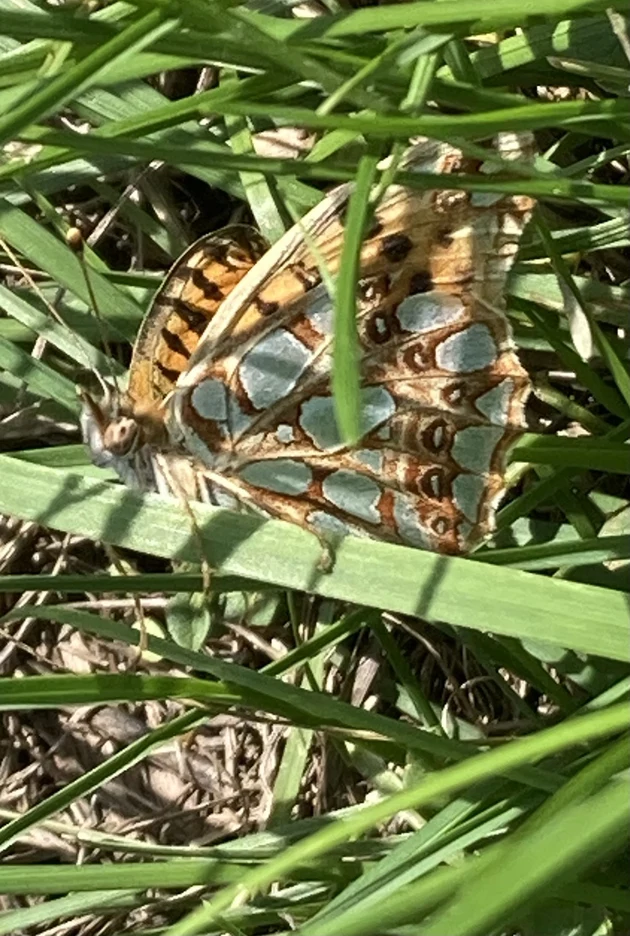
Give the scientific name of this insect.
Issoria lathonia
